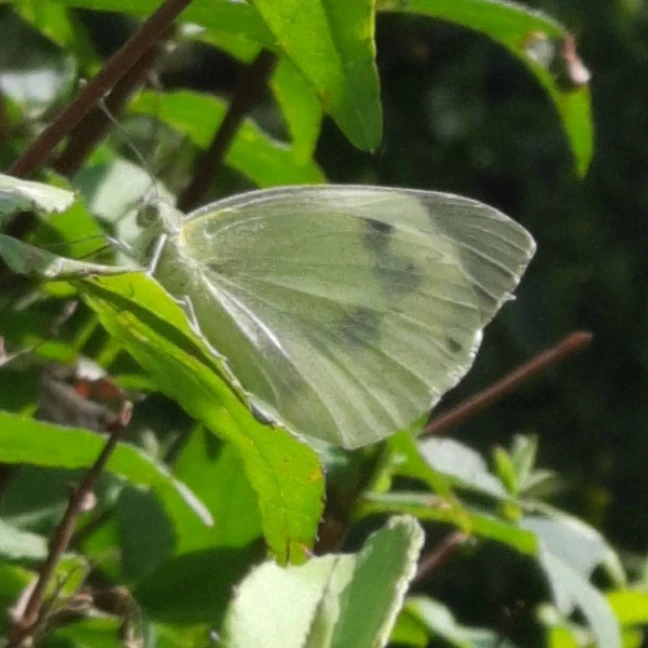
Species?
Pieris brassicae
